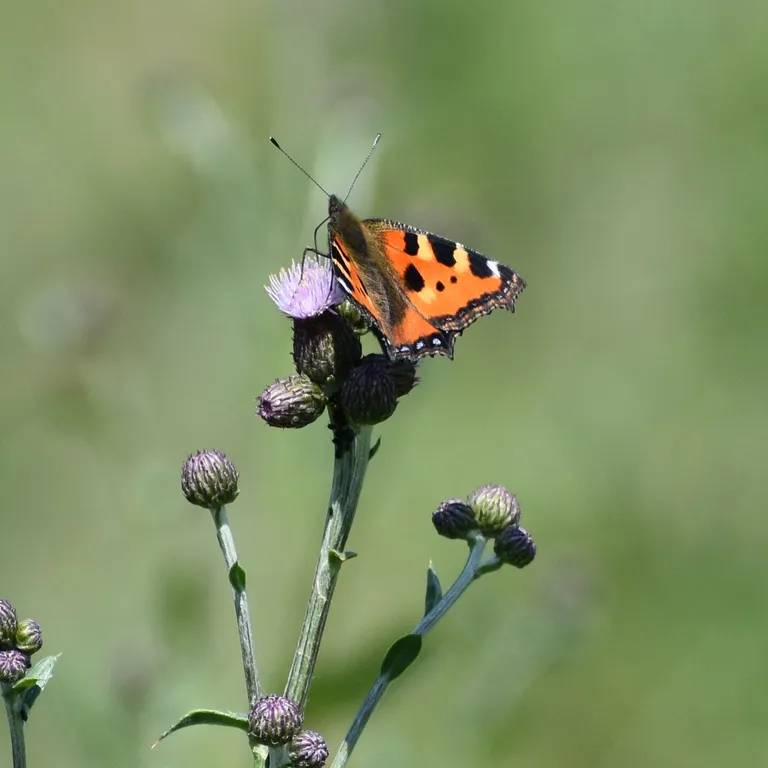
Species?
Aglais urticae
